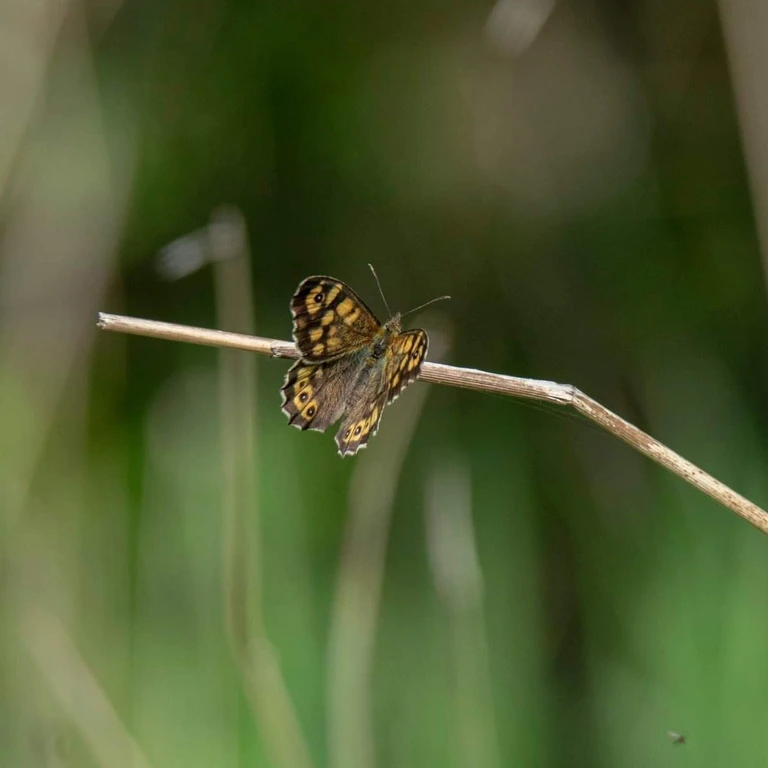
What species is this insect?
Pararge aegeria
